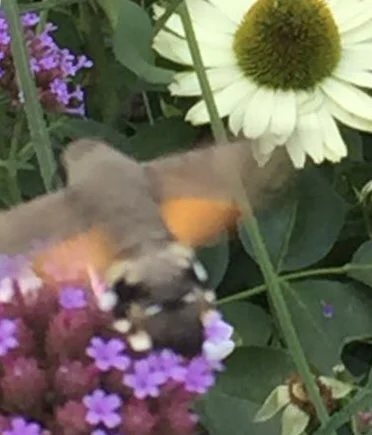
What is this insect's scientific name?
Macroglossum stellatarum
